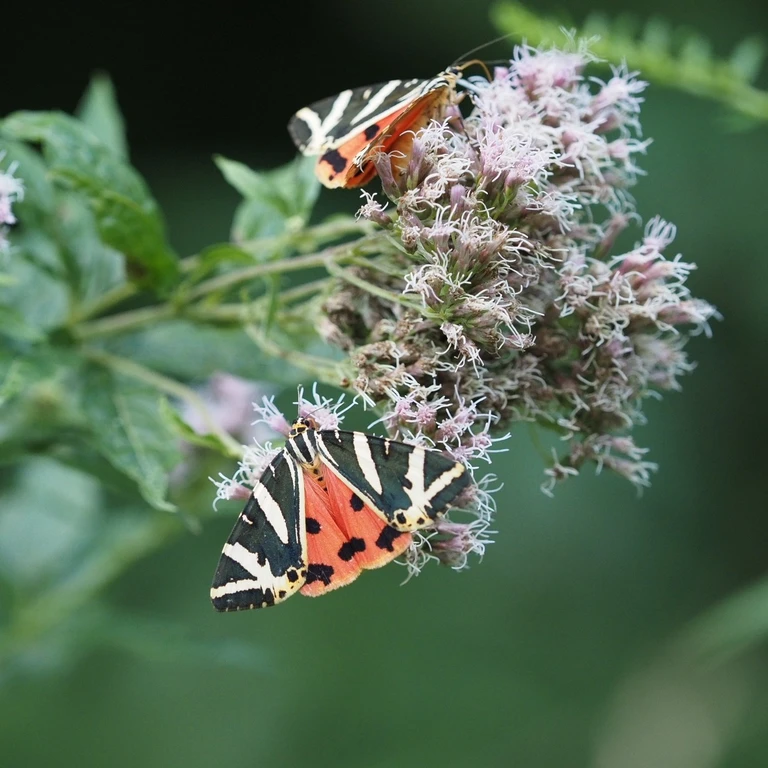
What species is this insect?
Euplagia quadripunctaria
